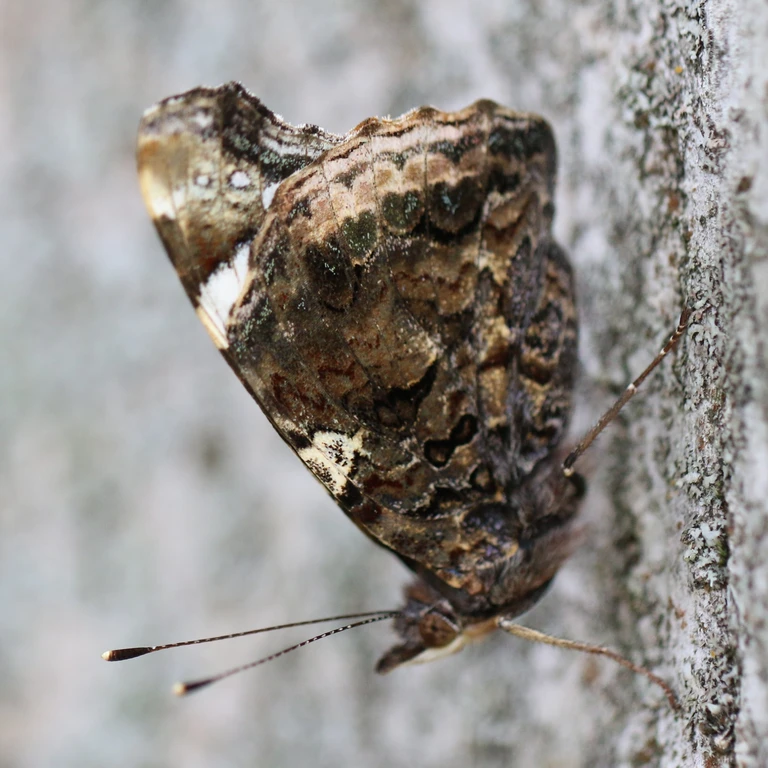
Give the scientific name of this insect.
Vanessa atalanta
